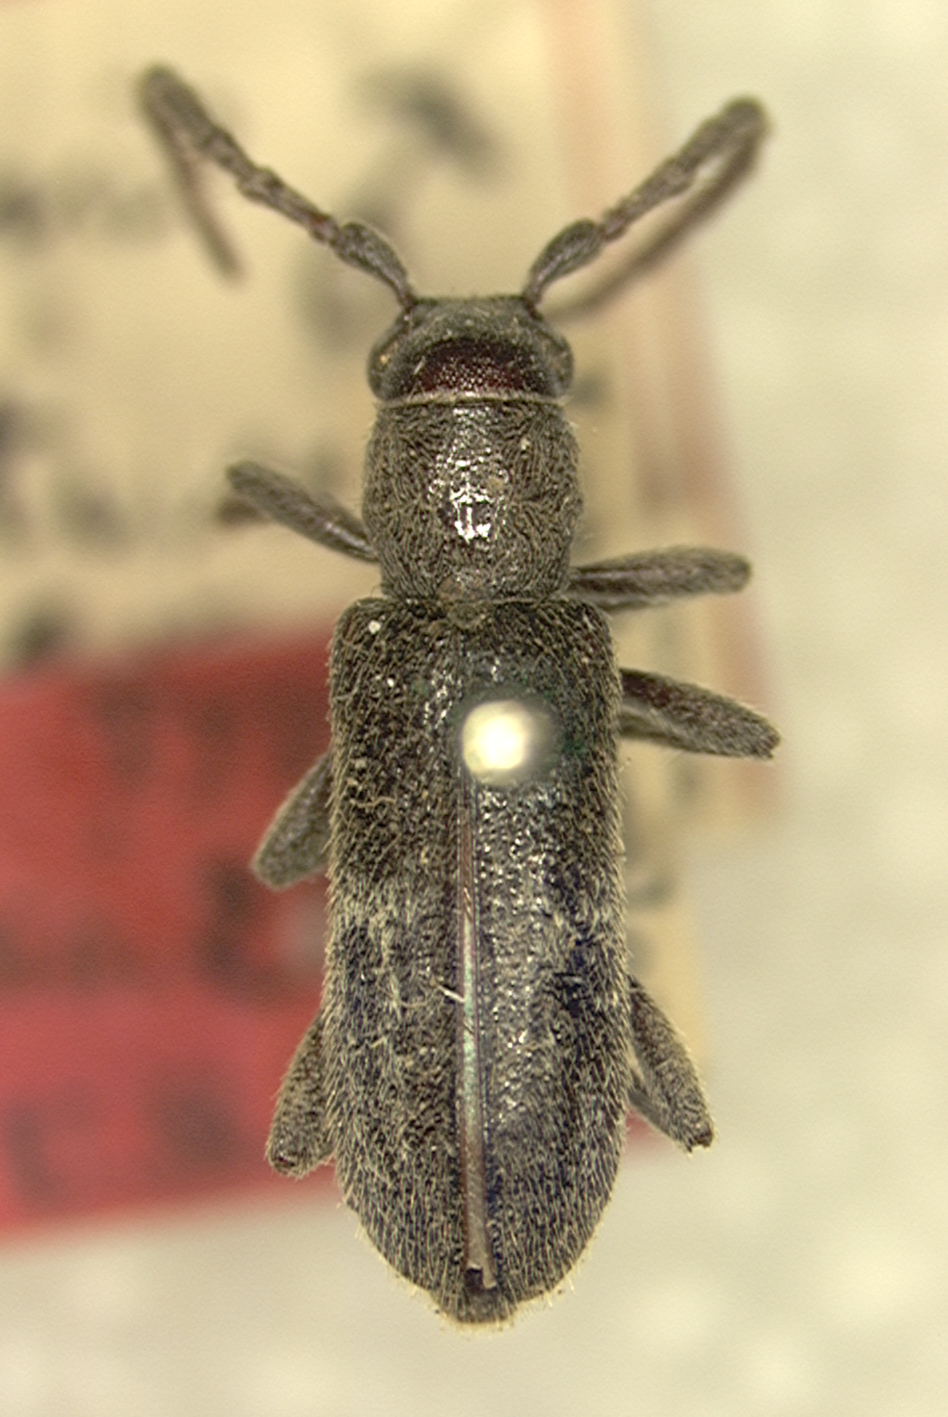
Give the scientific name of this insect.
Anelaphus albofasciatus (also Elaphidion albofasciatum)
